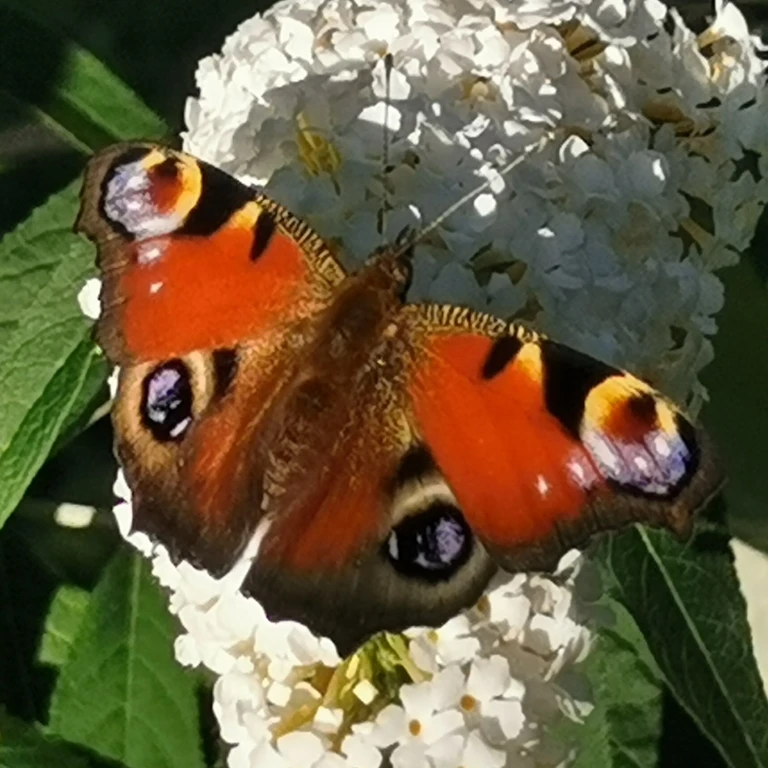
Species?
Aglais io
